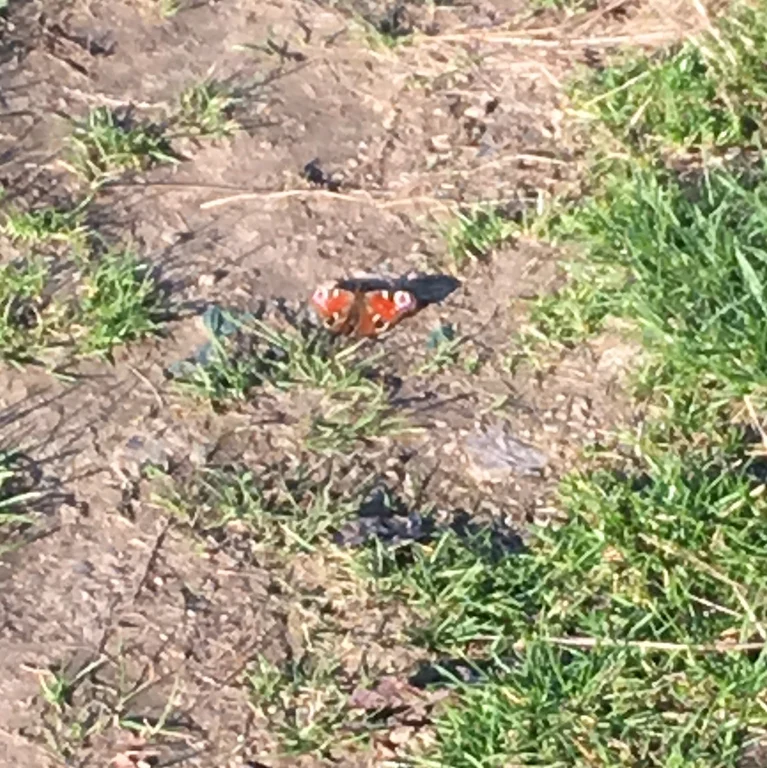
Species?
Aglais io
